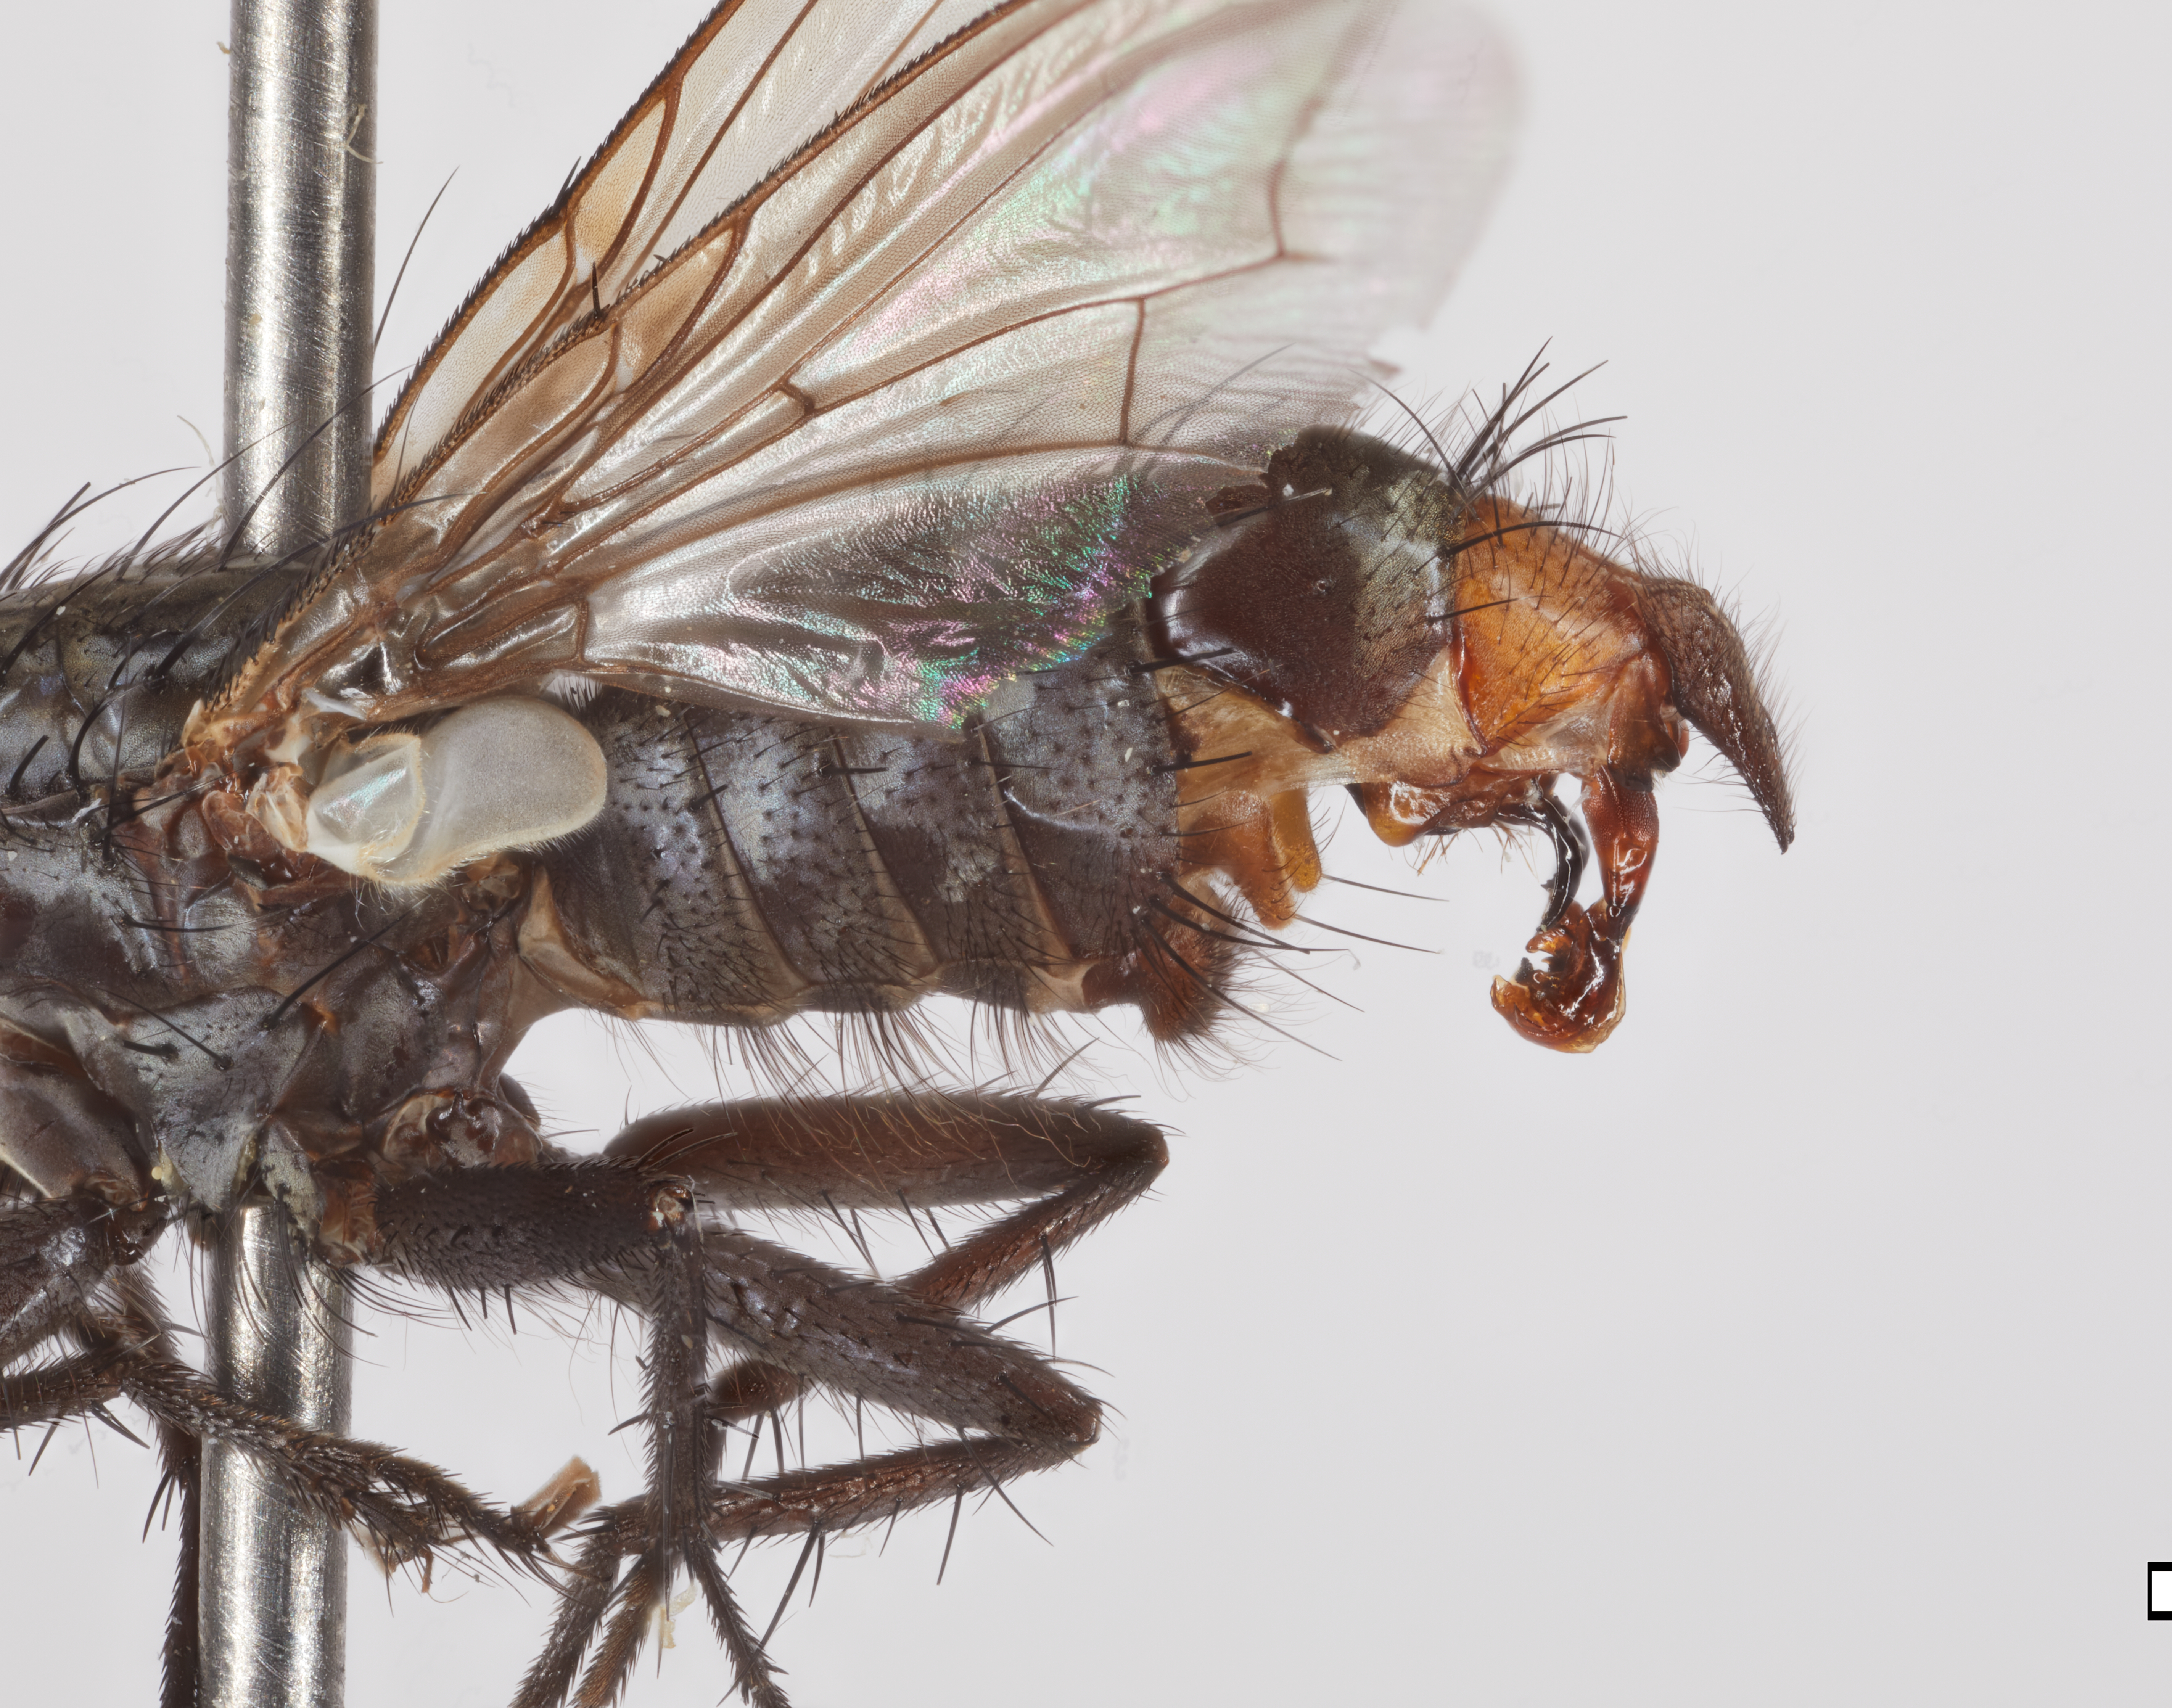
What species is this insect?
Microcerella adelphe
